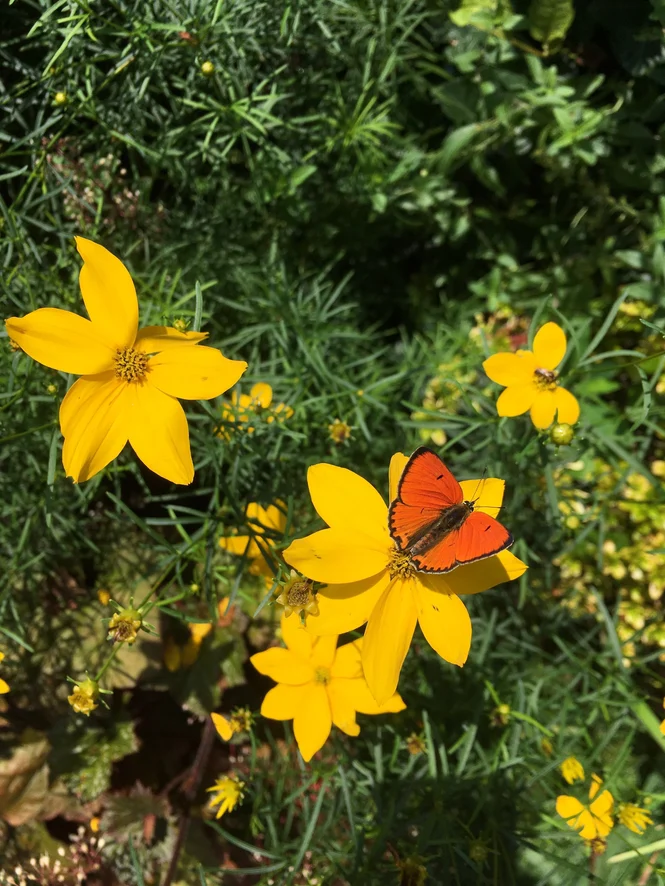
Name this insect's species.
Lycaena dispar
